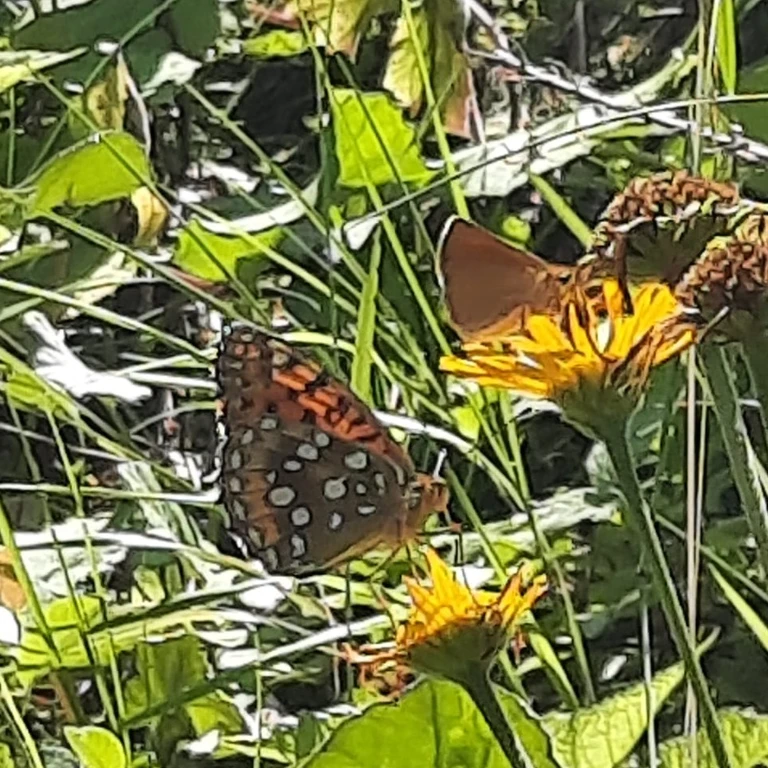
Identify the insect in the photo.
Speyeria aglaja
